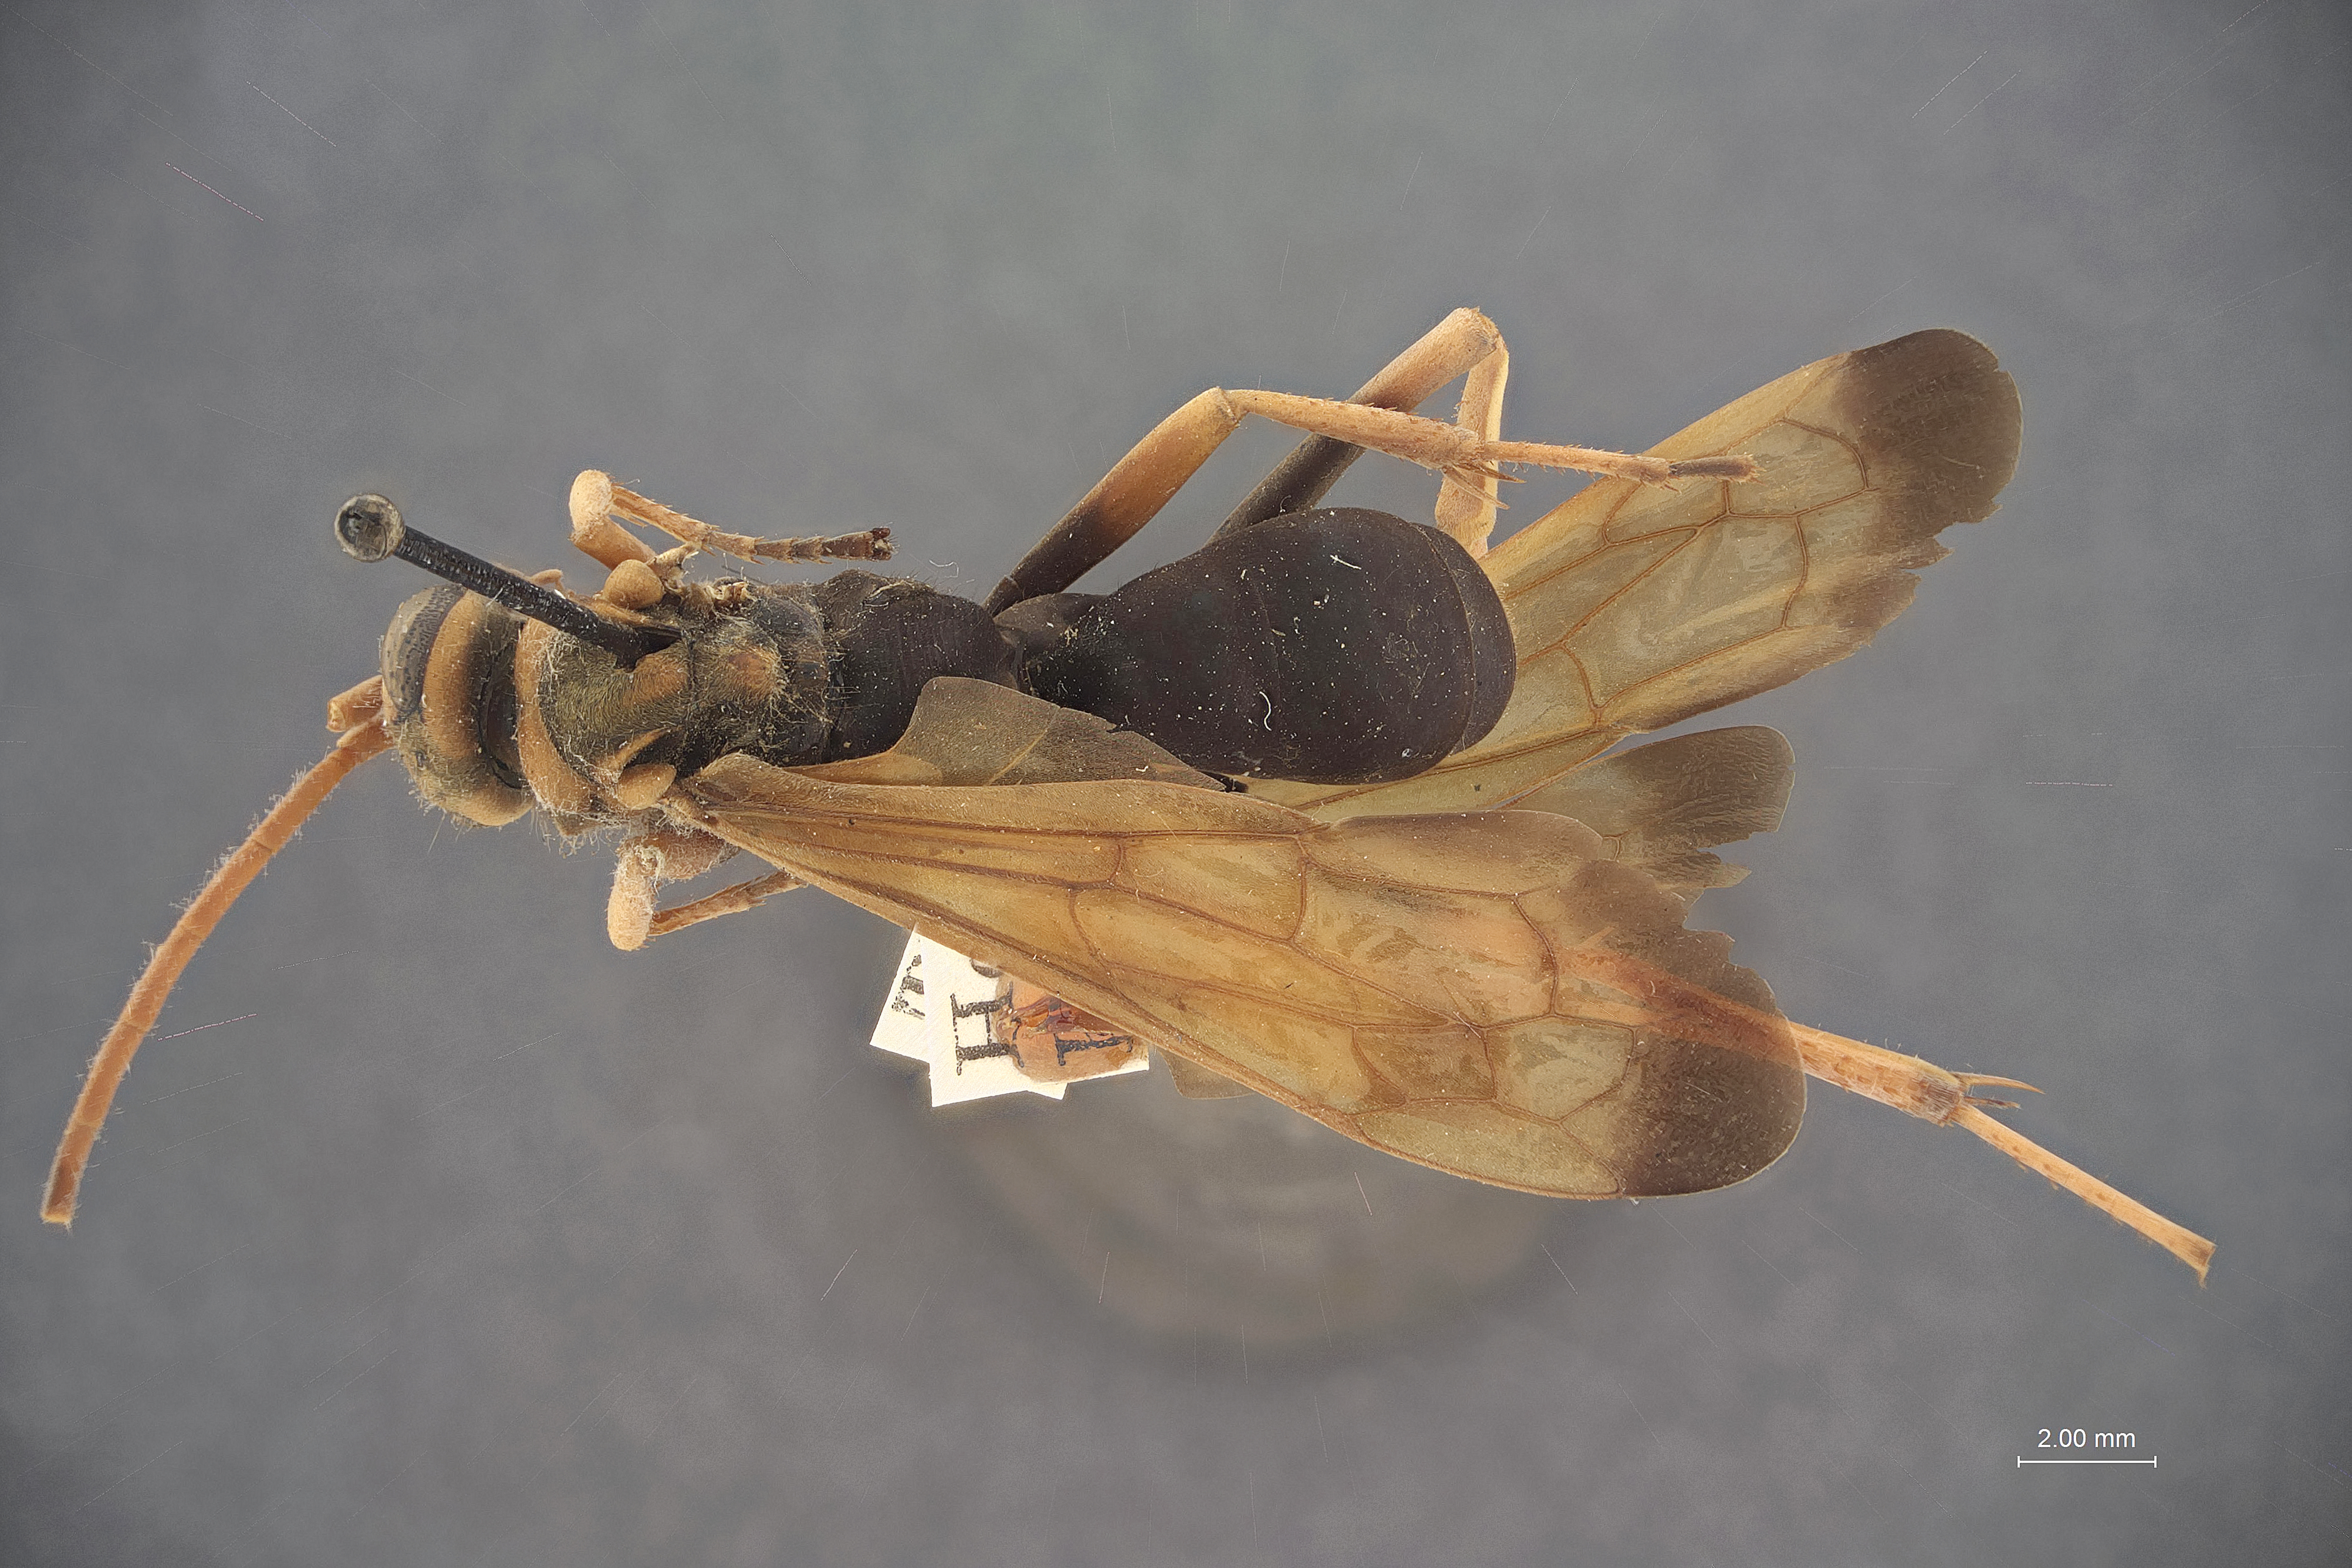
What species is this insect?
Pallosoma fulvognatha
